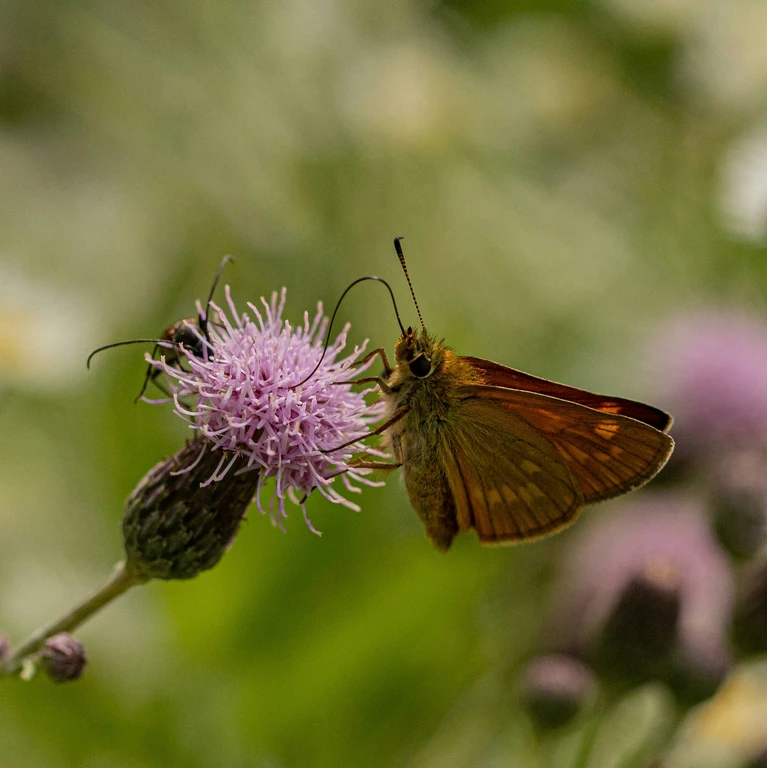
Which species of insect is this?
Ochlodes sylvanus (also Ochlodes venata)
